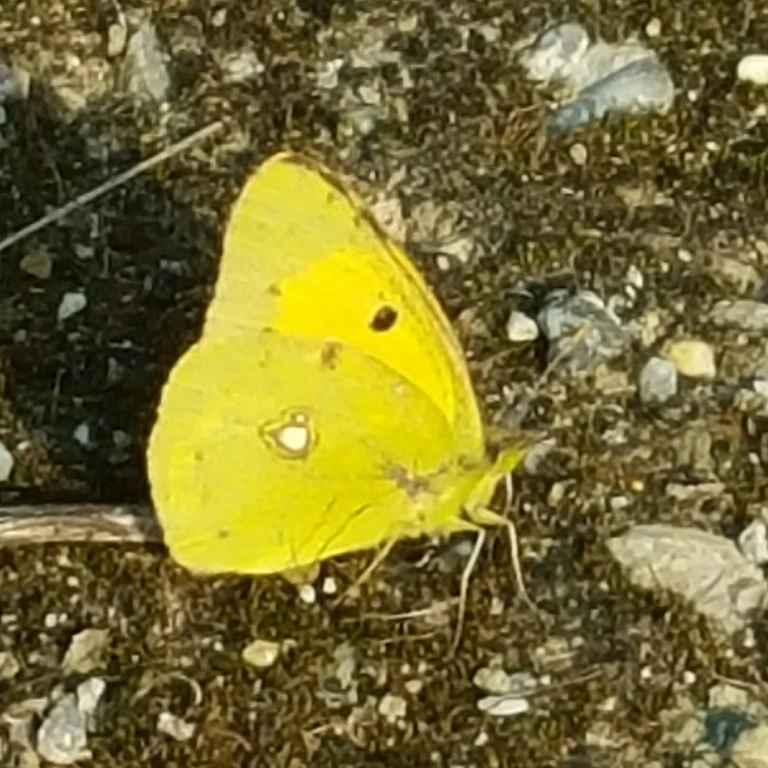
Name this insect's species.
Colias croceus
